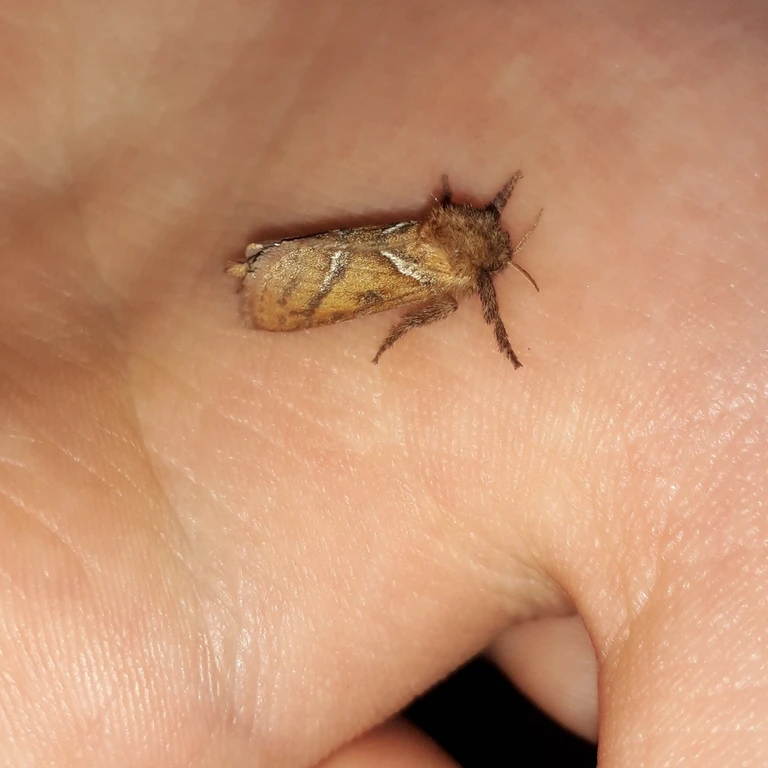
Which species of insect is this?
Triodia sylvina
